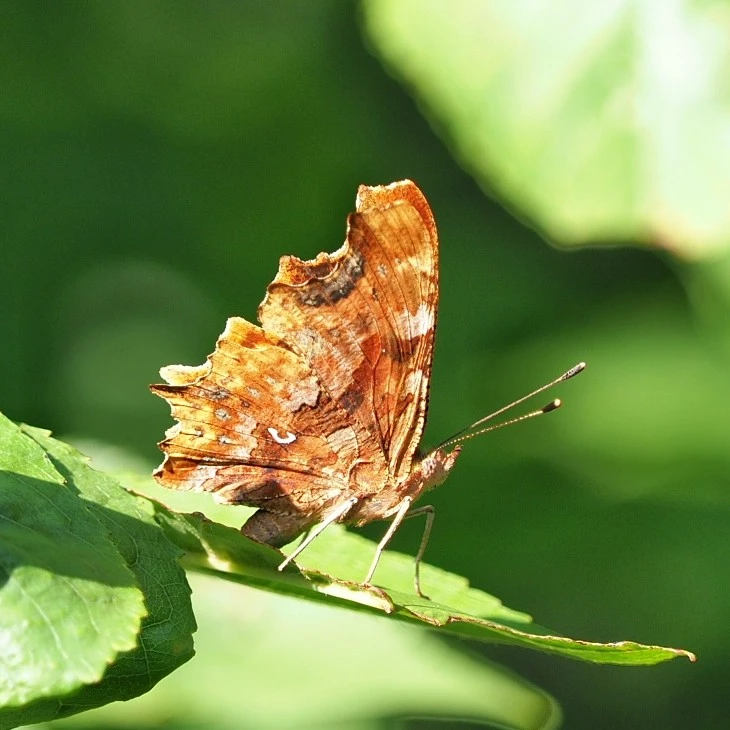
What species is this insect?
Polygonia c-album
